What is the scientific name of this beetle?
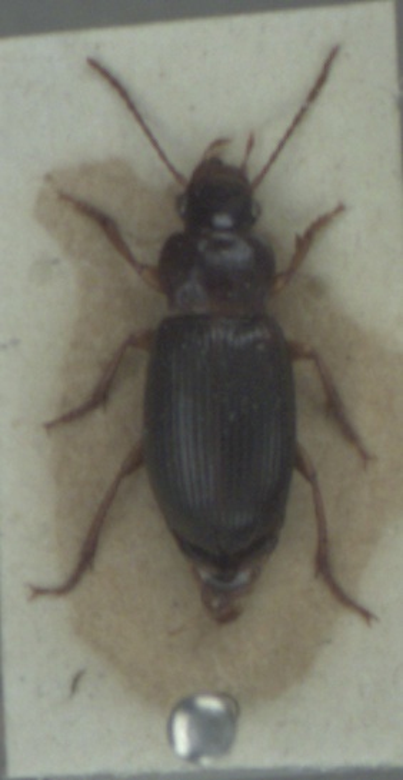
Ophonus rufibarbis
